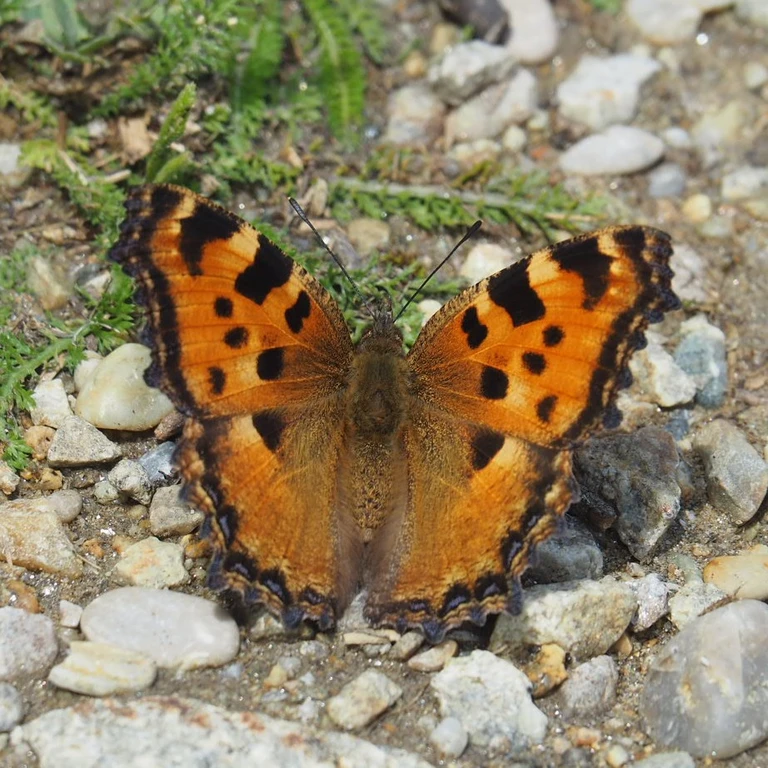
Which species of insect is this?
Nymphalis polychloros
